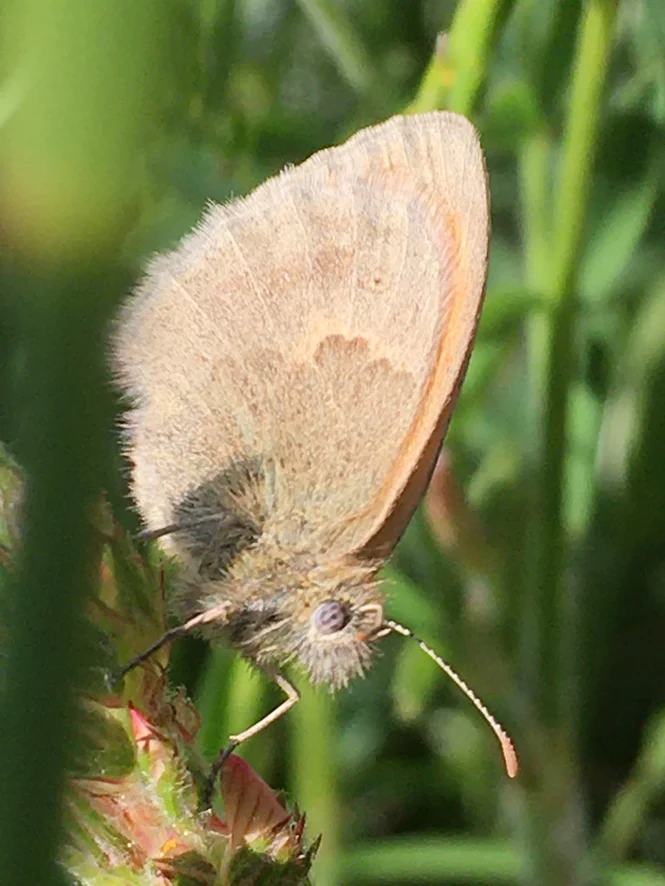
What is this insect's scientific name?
Coenonympha pamphilus
